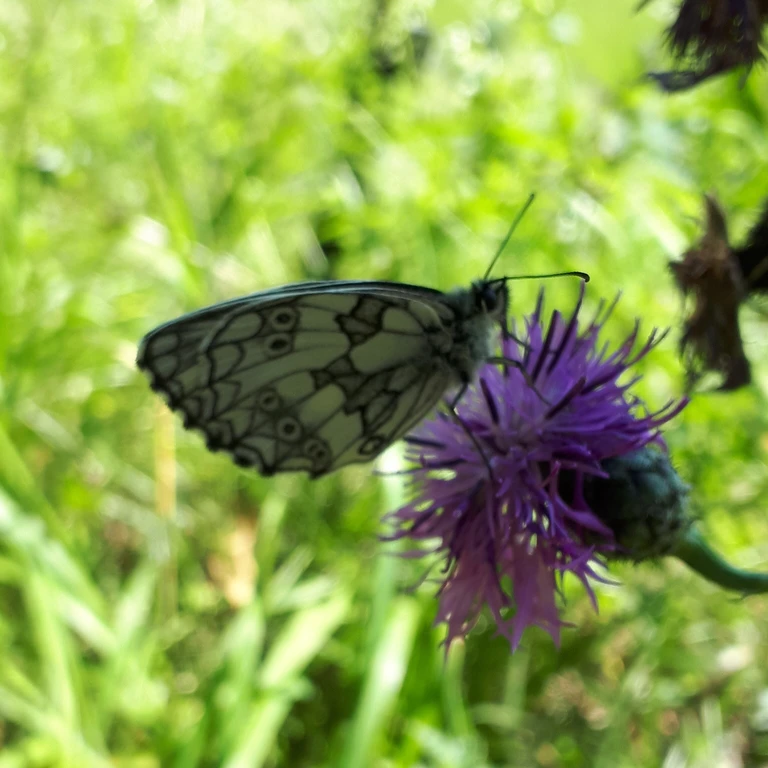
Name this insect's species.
Melanargia galathea
